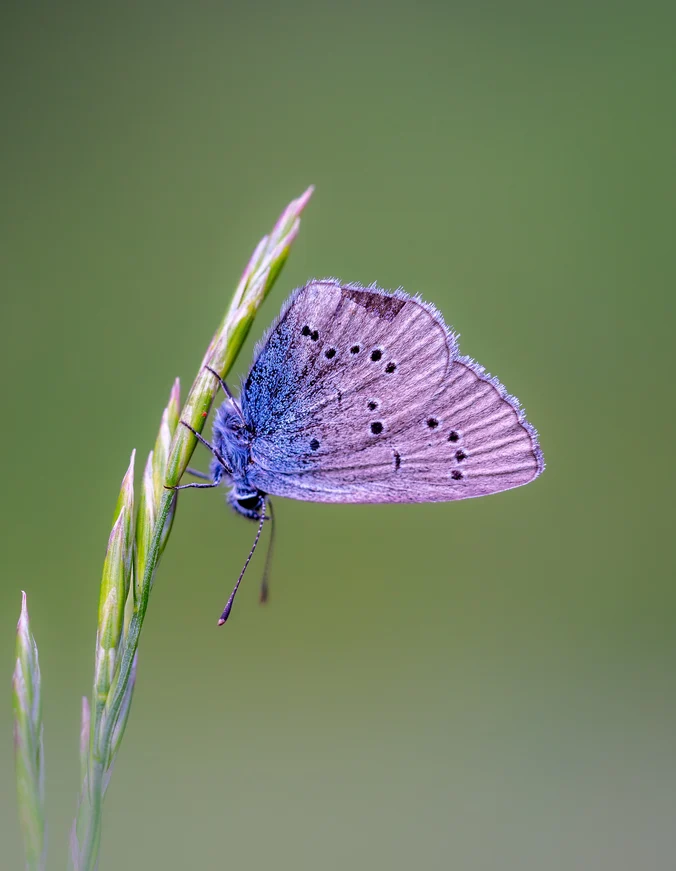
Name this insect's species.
Cyaniris semiargus
